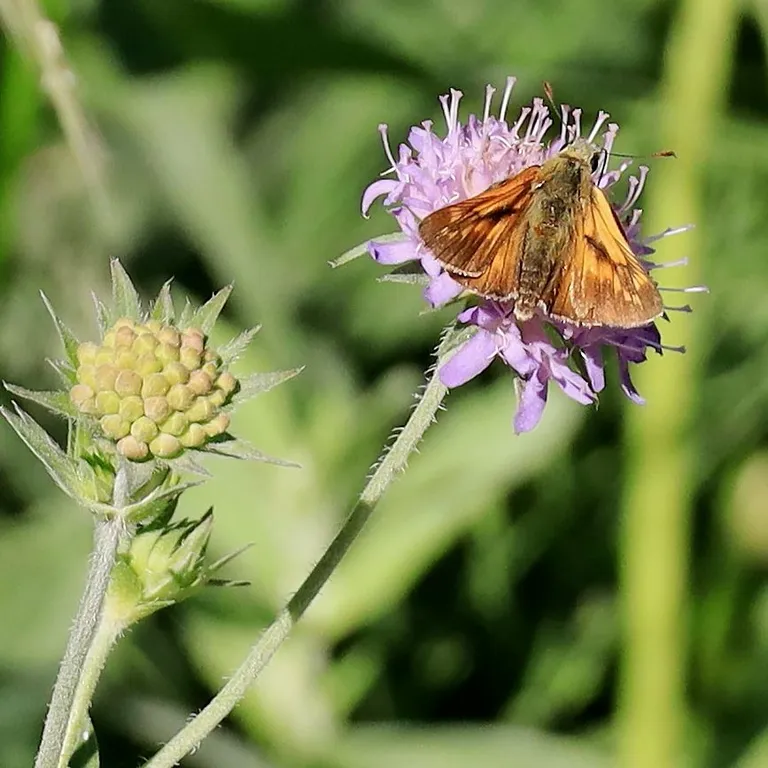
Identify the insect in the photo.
Ochlodes sylvanus (also Ochlodes venata)
